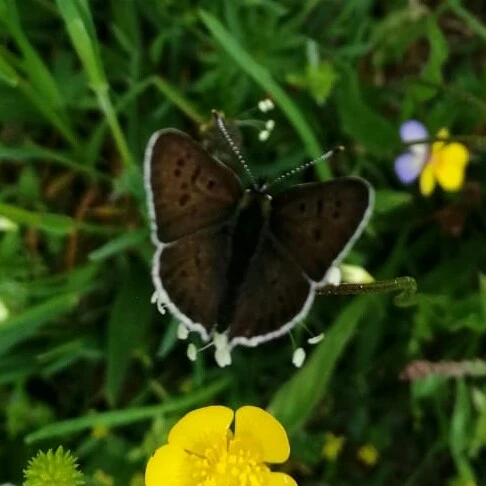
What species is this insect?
Lycaena tityrus (also Loweia tityrus)
